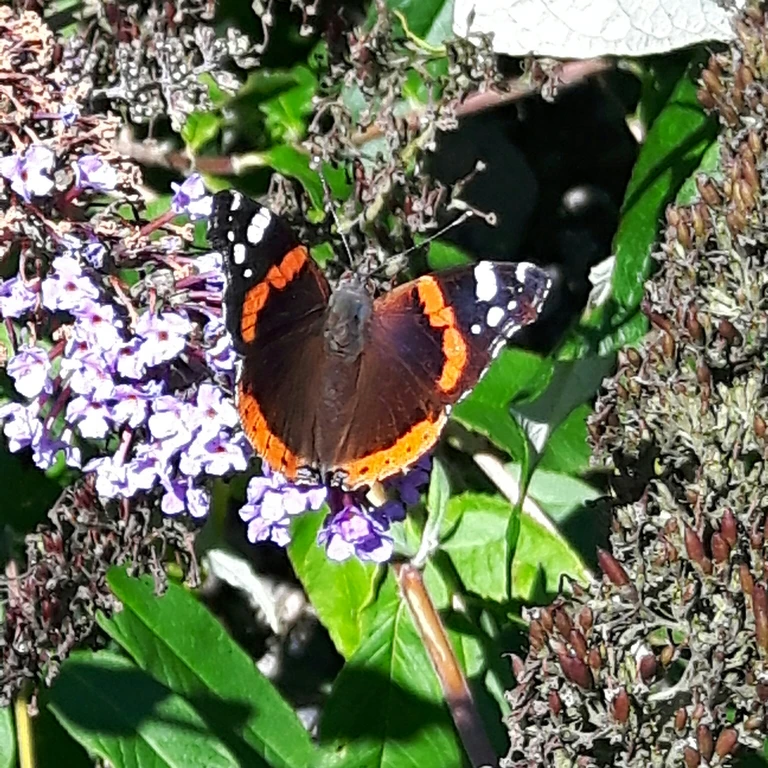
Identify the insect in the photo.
Vanessa atalanta
